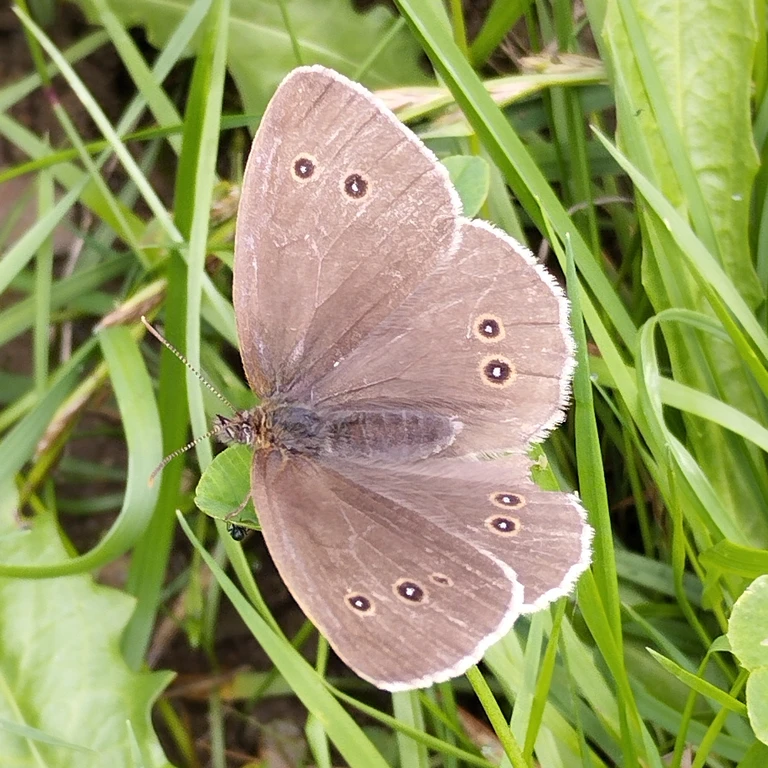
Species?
Aphantopus hyperantus
